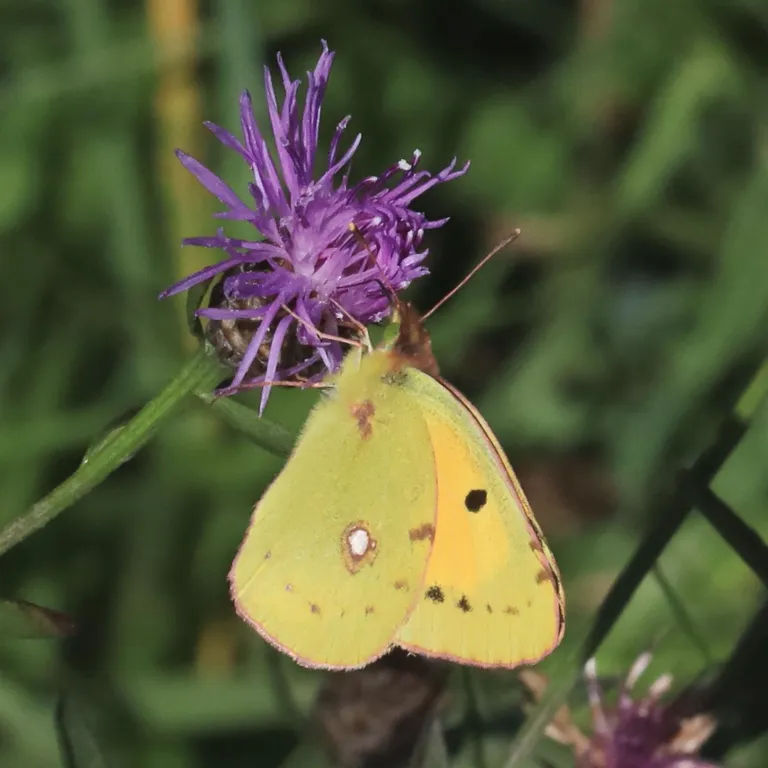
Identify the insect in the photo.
Colias croceus
